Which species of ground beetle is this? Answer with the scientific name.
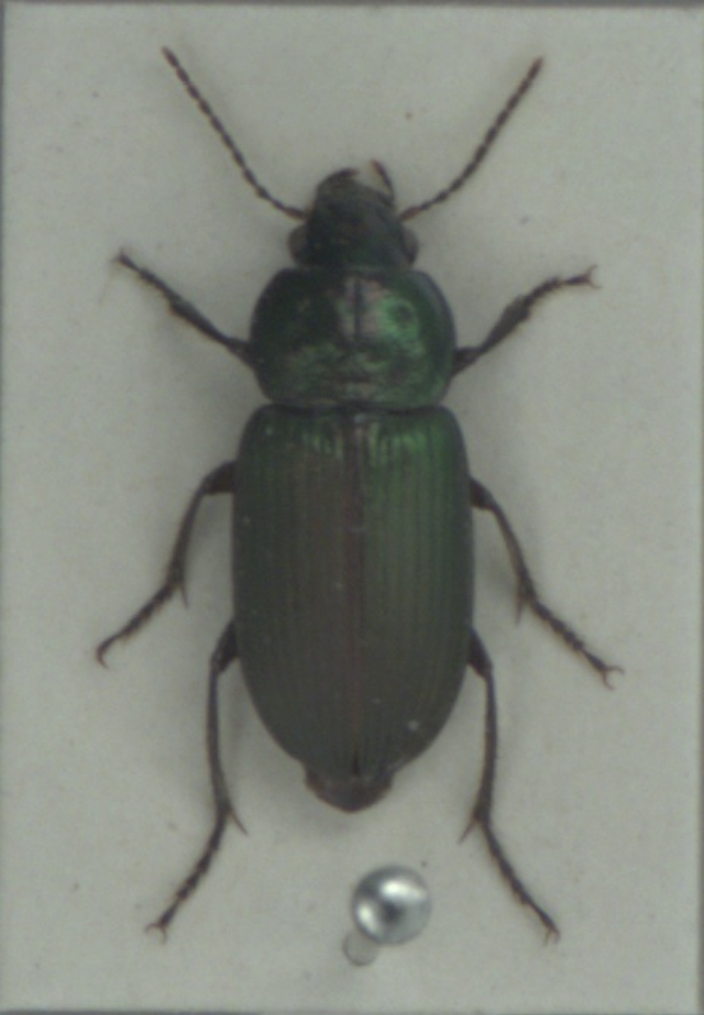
Anisodactylus poeciloides
